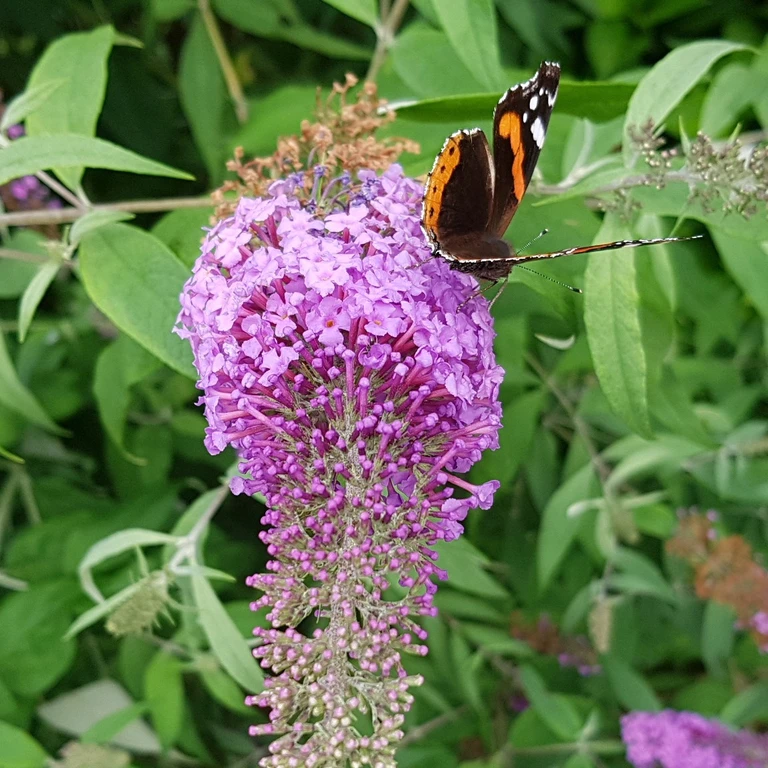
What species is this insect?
Vanessa atalanta
